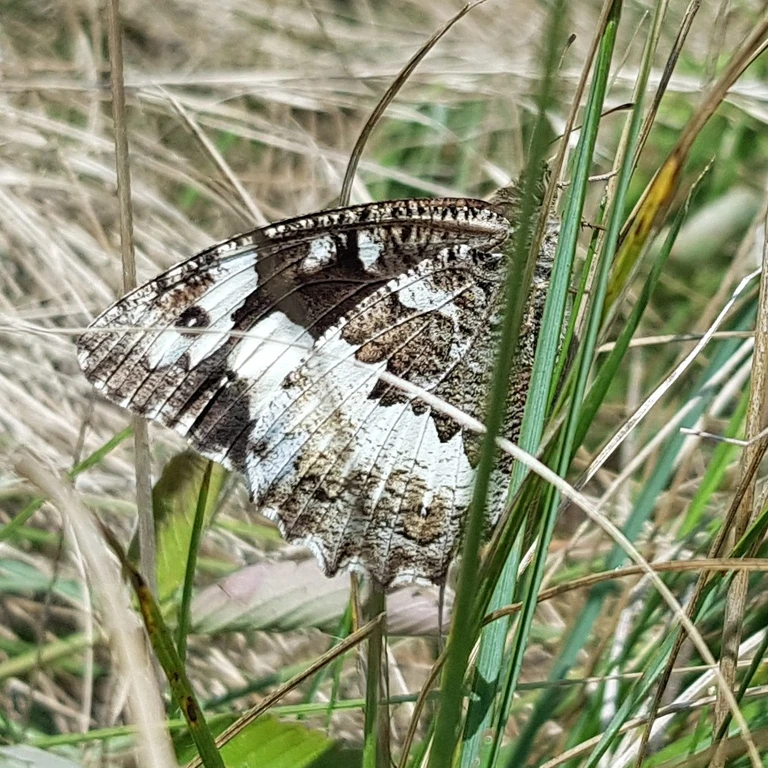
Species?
Brintesia circe
